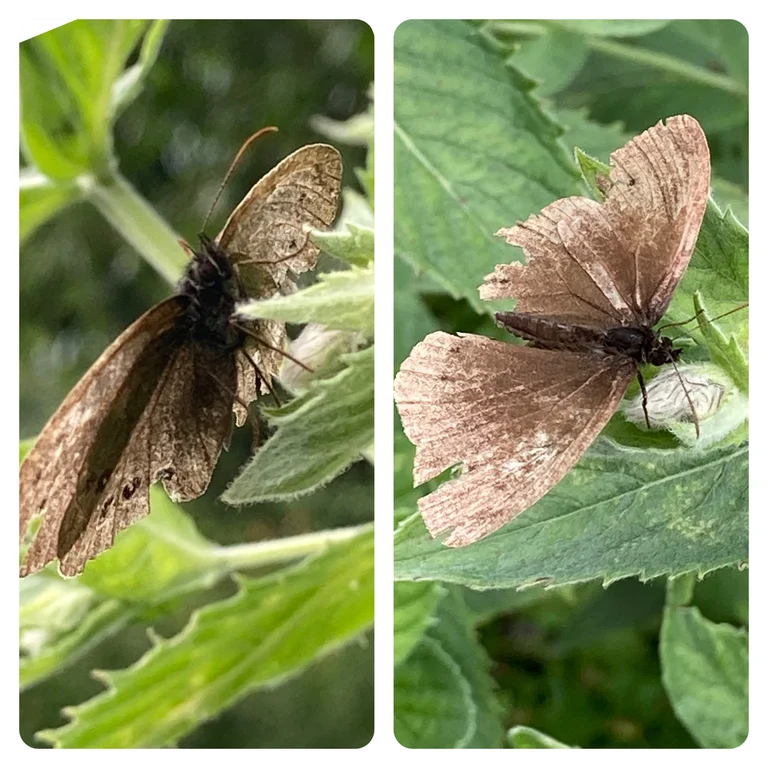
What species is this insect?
Aphantopus hyperantus
